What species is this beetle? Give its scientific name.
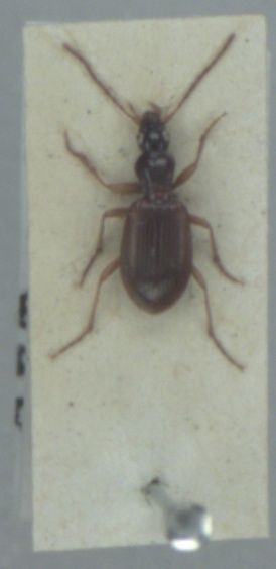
Oxypselaphus obscurus
